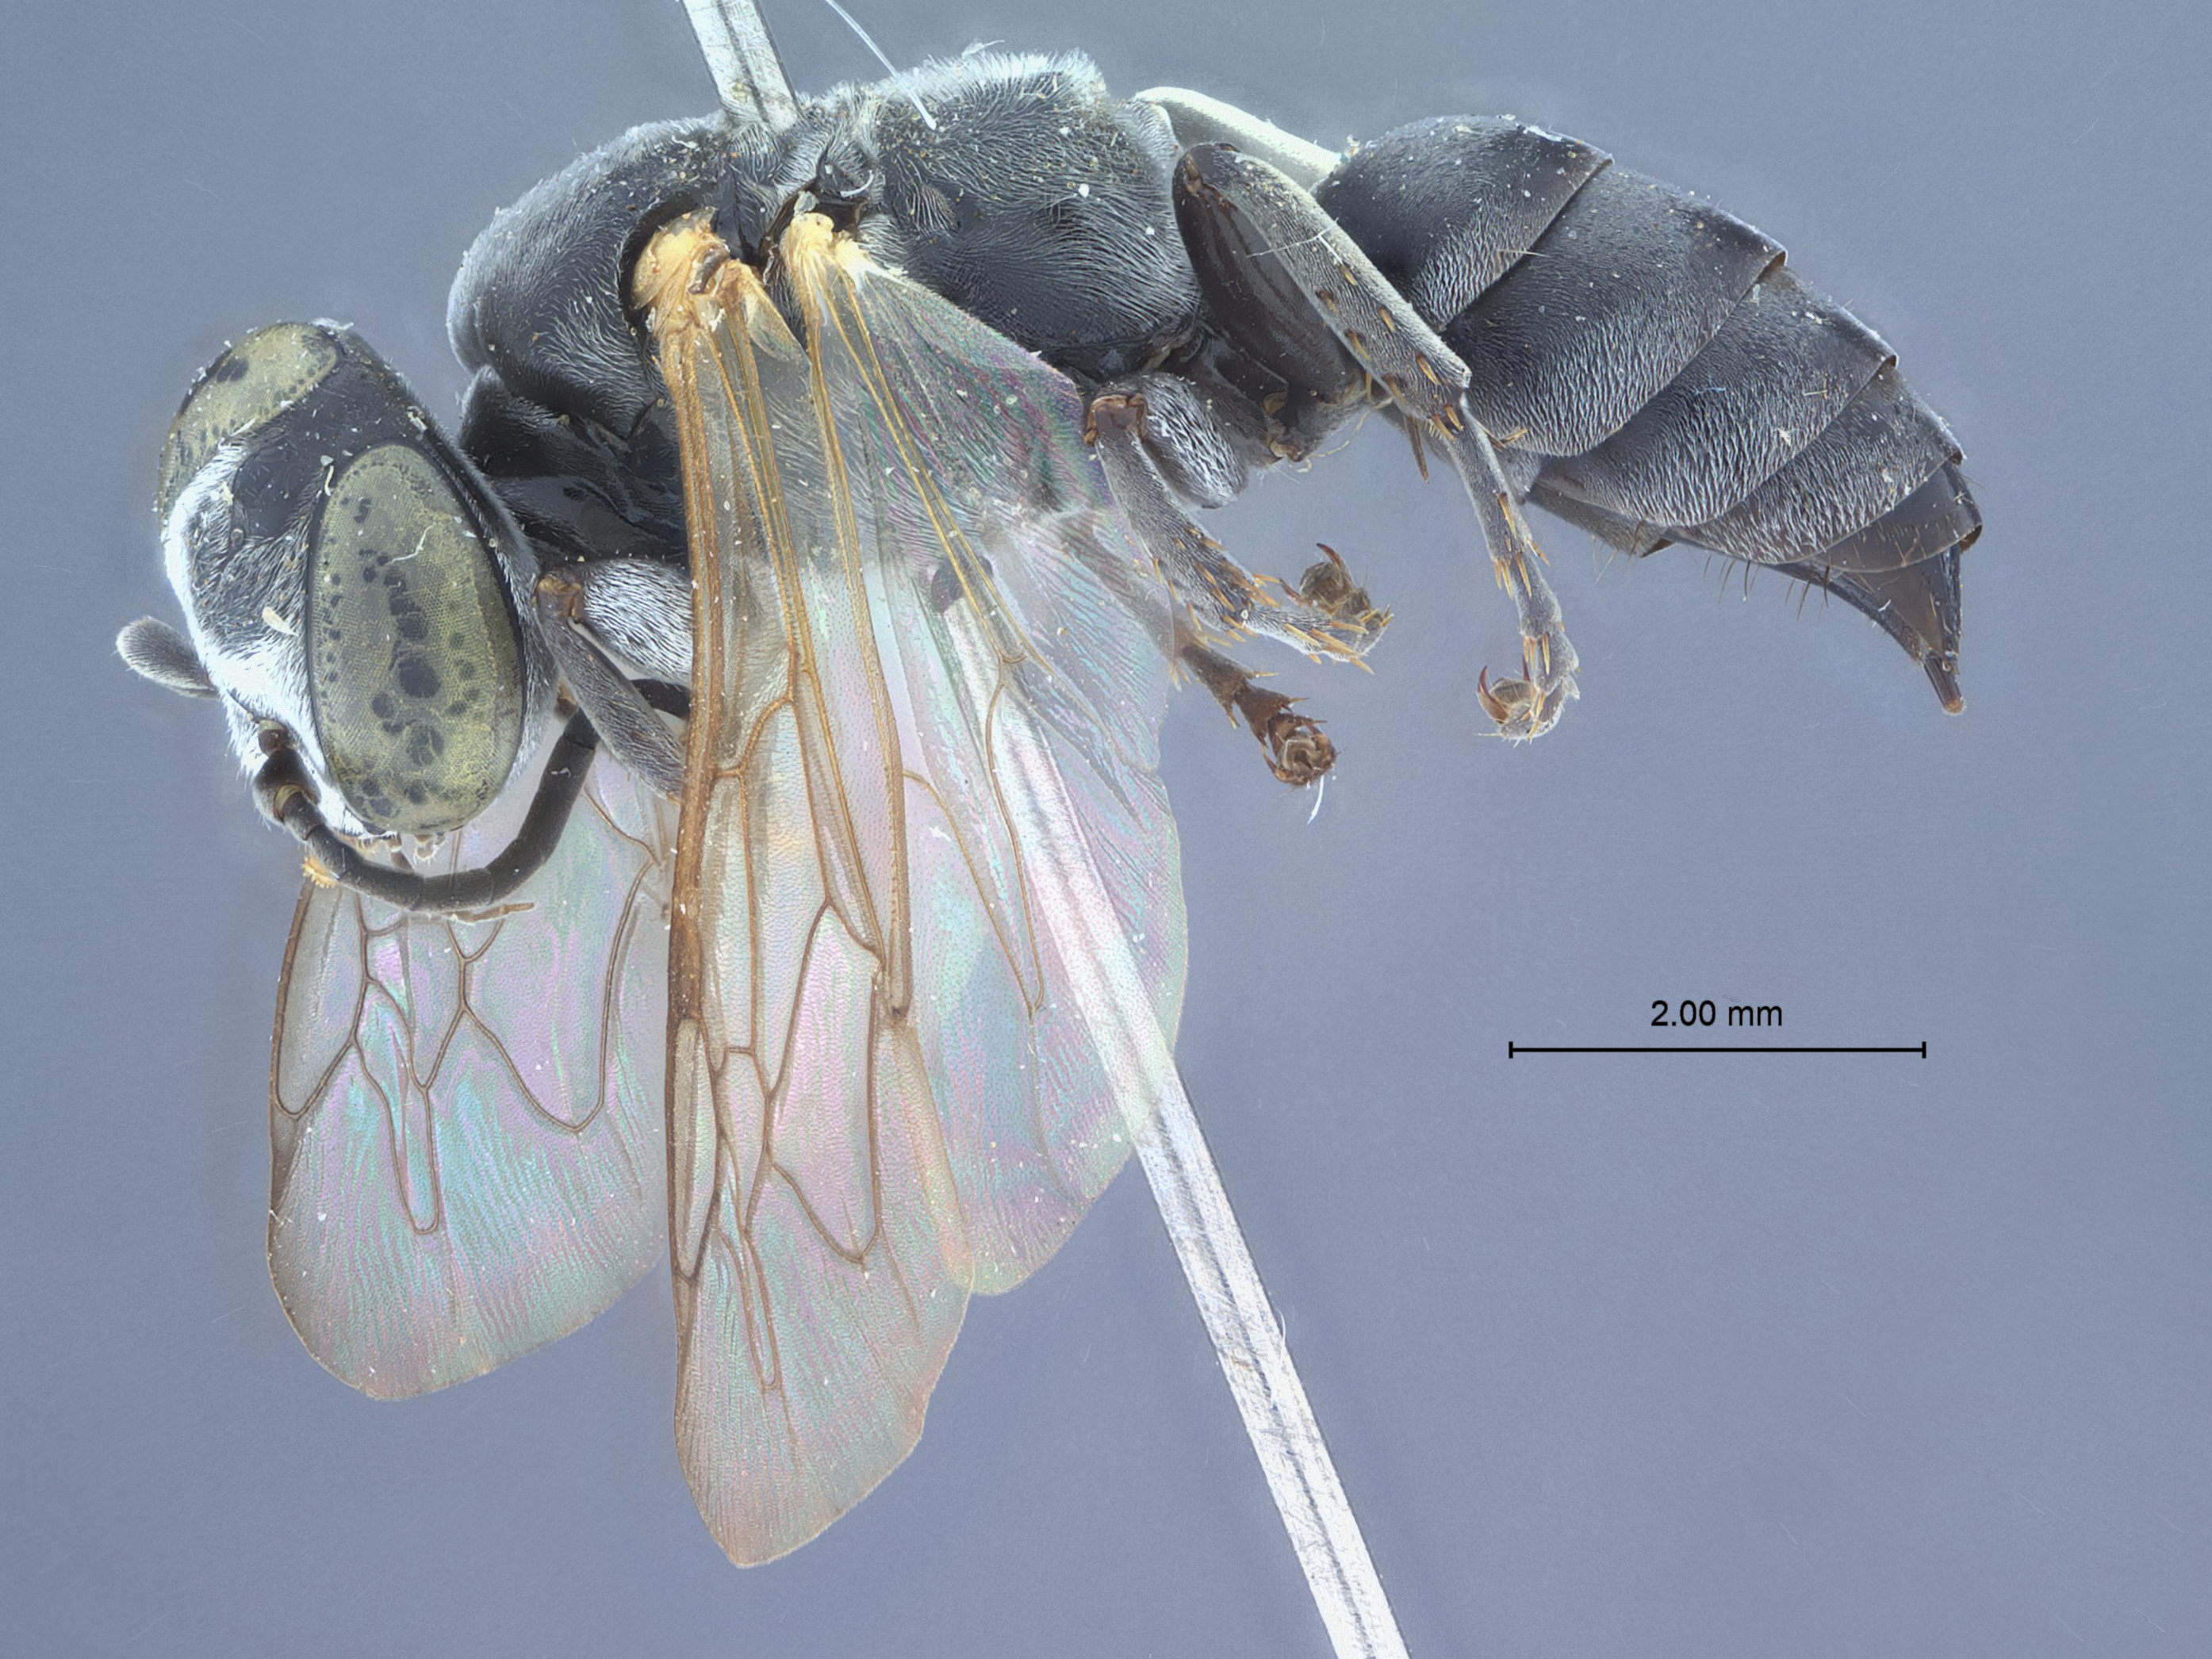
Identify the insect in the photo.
Tachysphex gryllivorus
